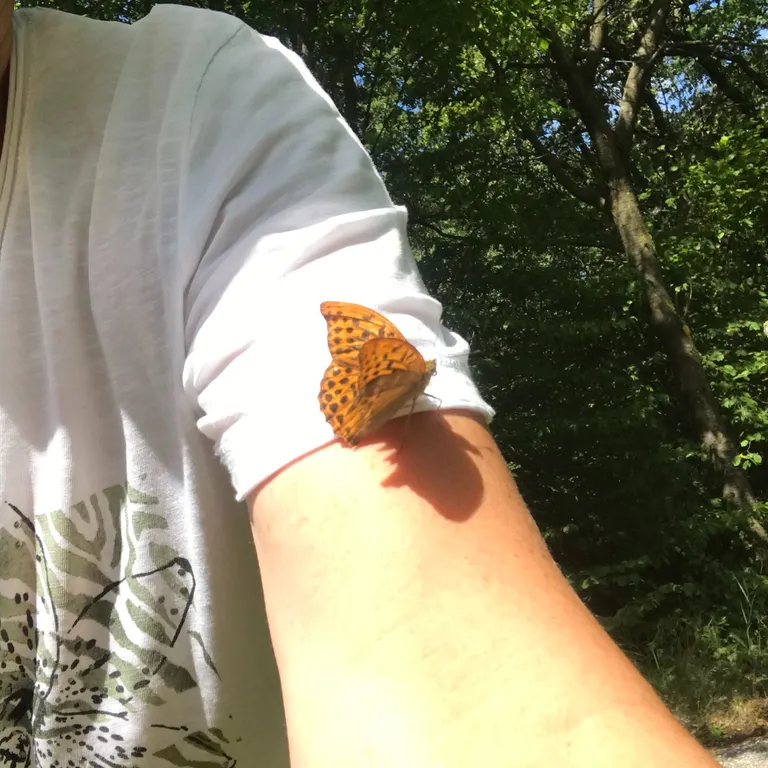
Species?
Argynnis paphia
